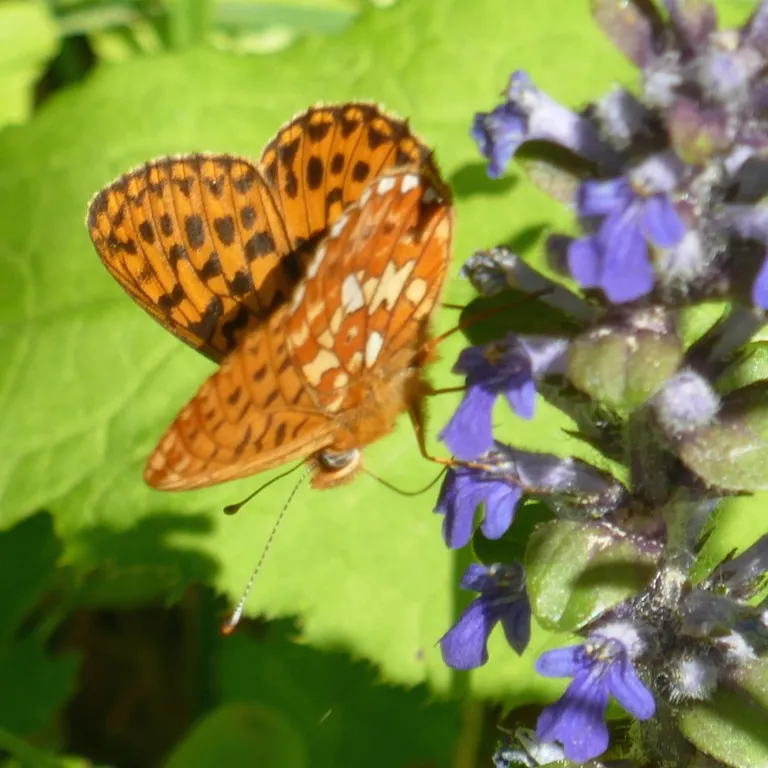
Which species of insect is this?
Boloria euphrosyne (also Clossiana euphrosyne)
